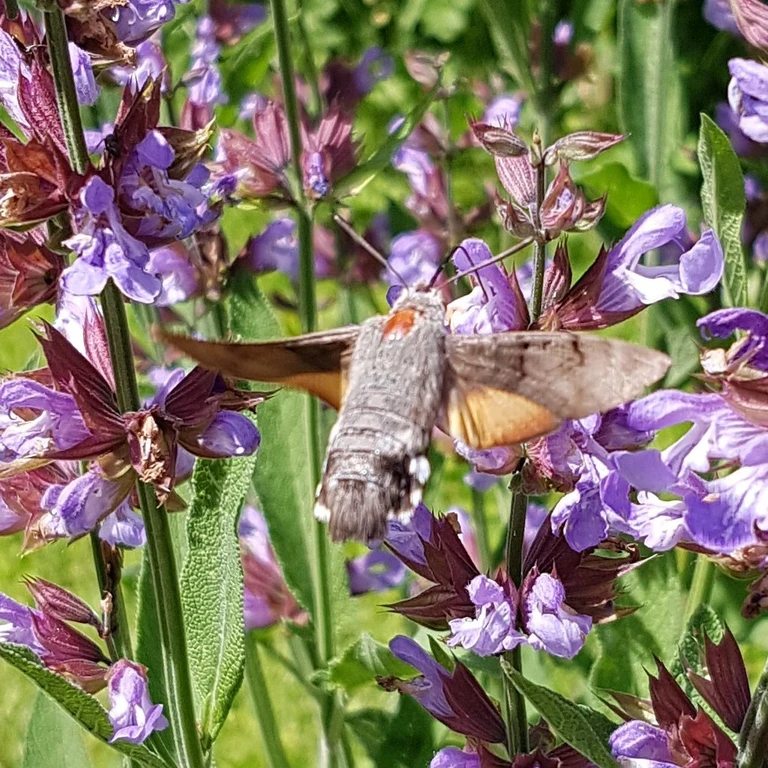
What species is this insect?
Macroglossum stellatarum
